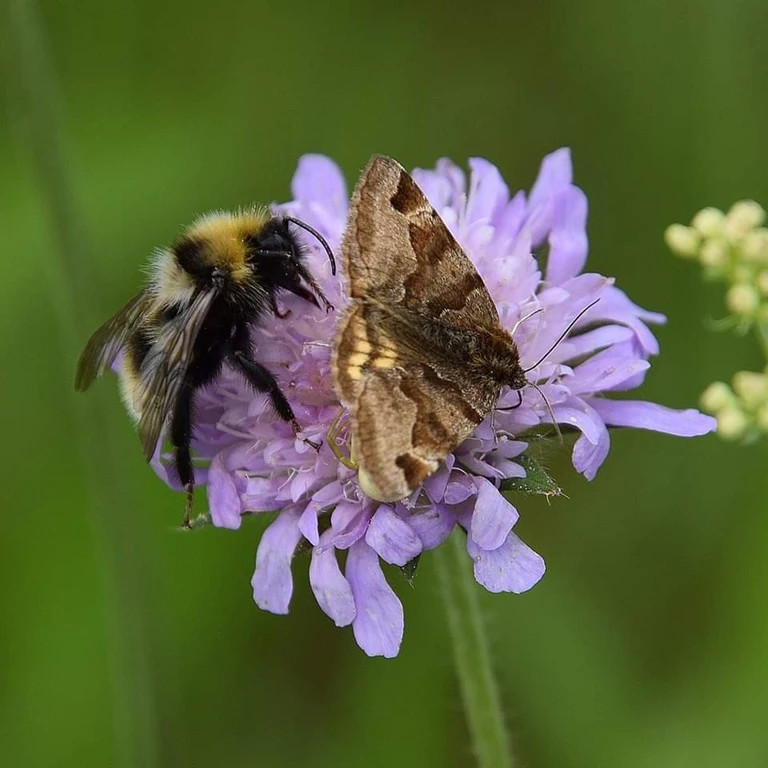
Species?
Euclidia glyphica
